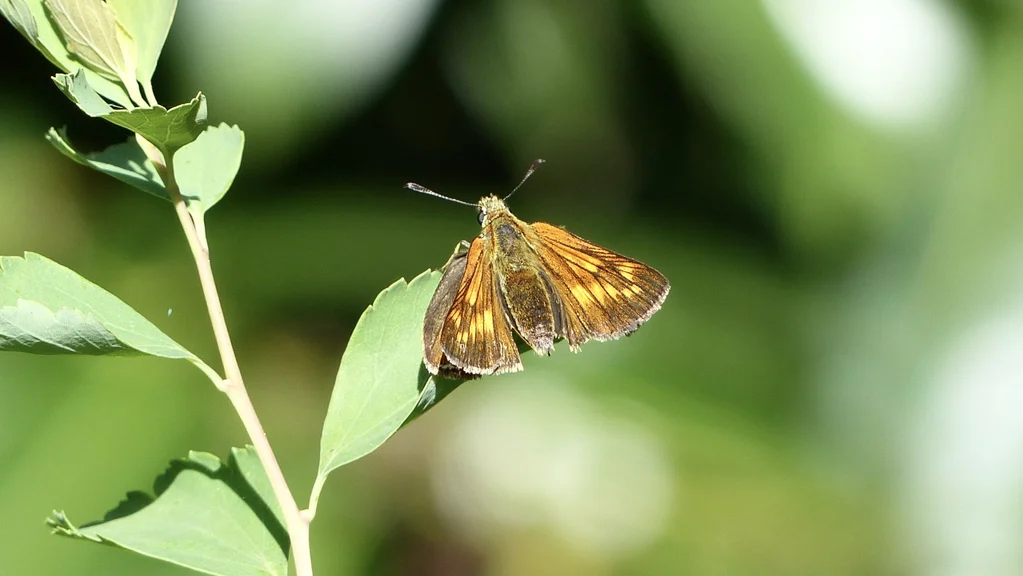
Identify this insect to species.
Ochlodes sylvanus (also Ochlodes venata)
